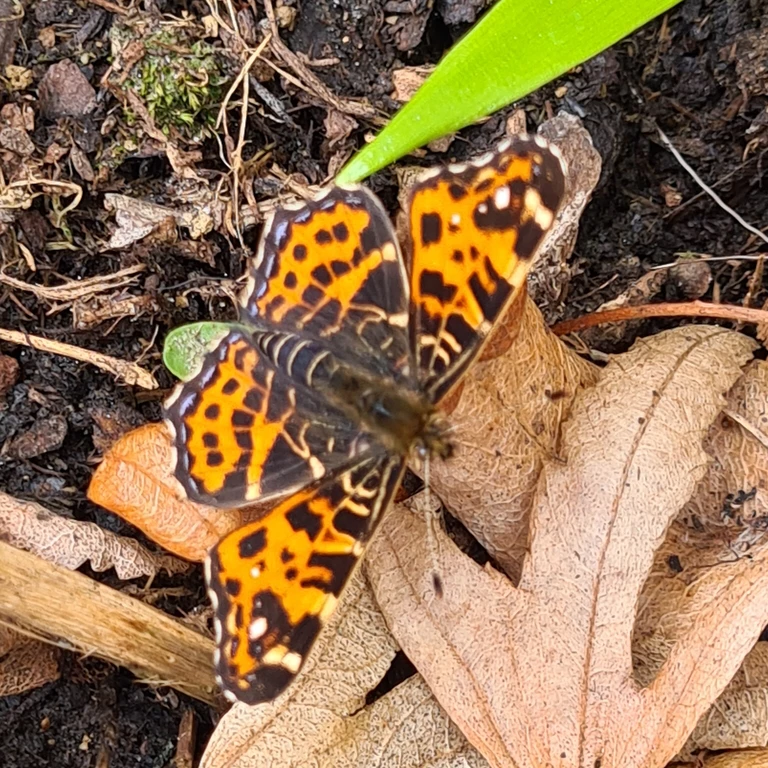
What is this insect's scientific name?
Araschnia levana
